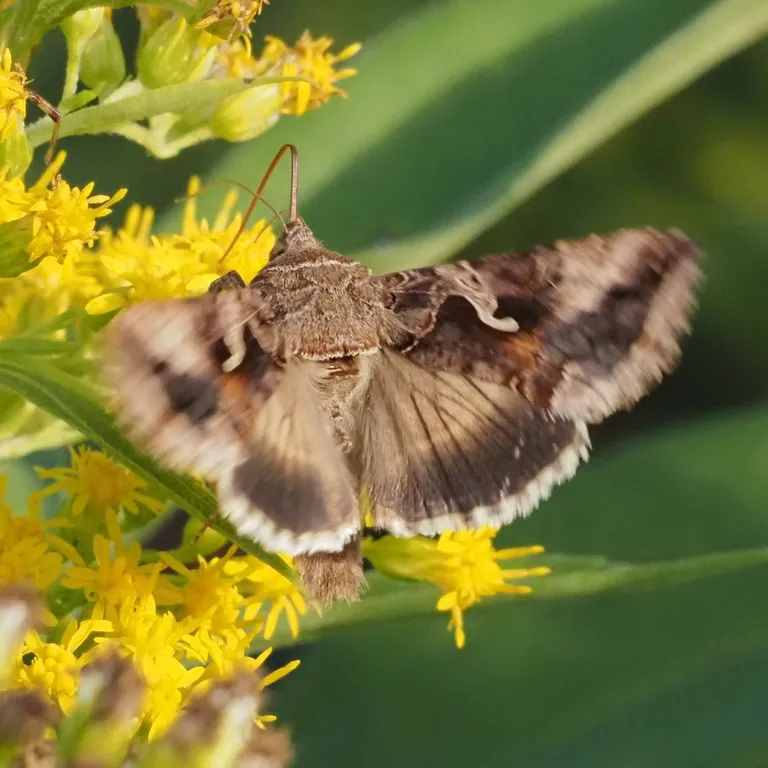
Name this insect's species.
Autographa gamma
